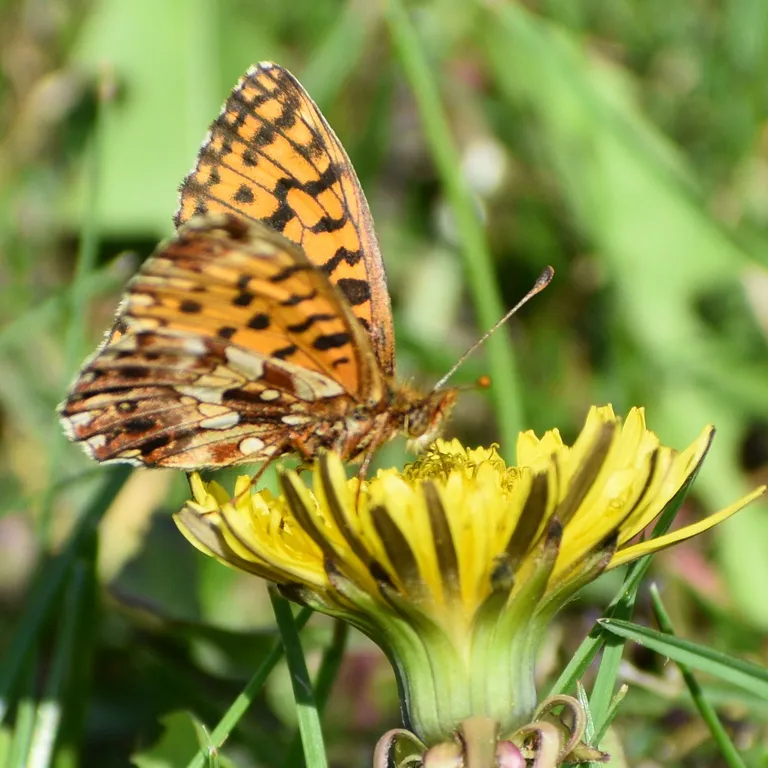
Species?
Boloria dia
